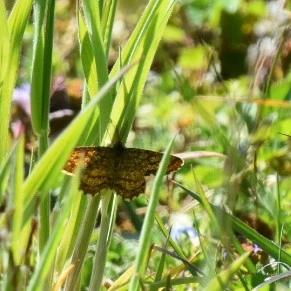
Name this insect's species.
Ematurga atomaria
